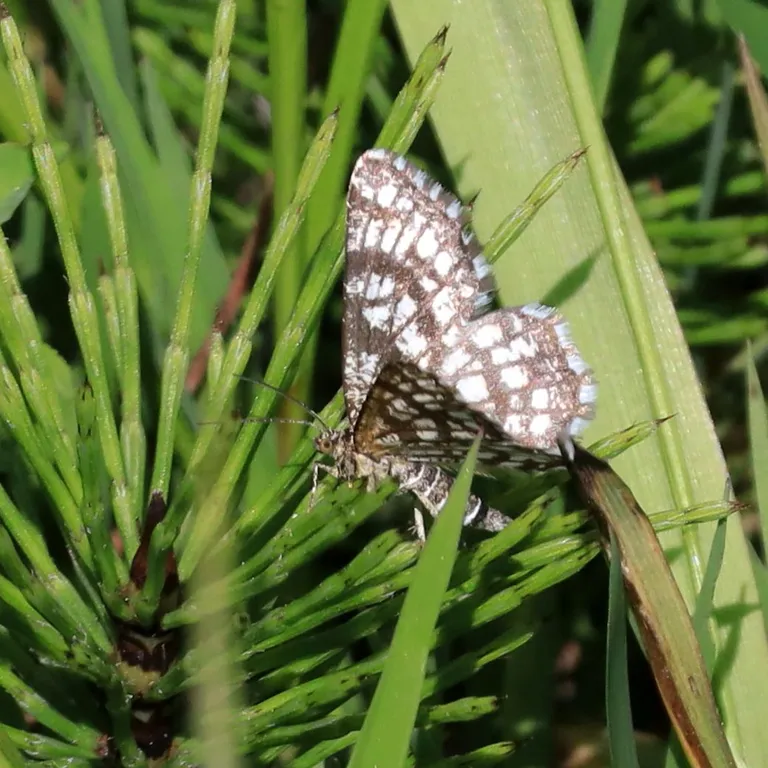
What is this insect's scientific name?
Chiasmia clathrata
